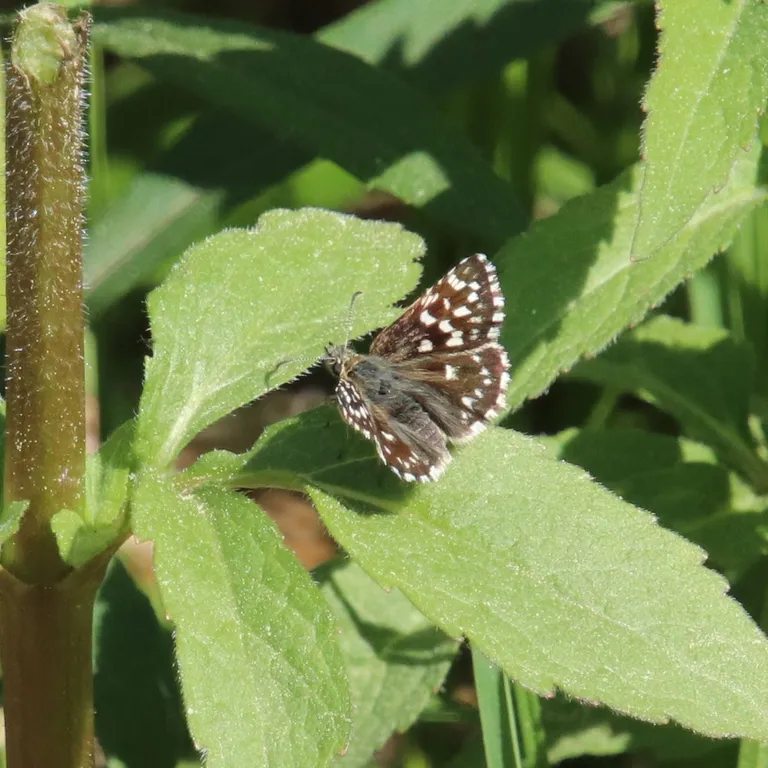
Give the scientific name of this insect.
Pyrgus malvae
